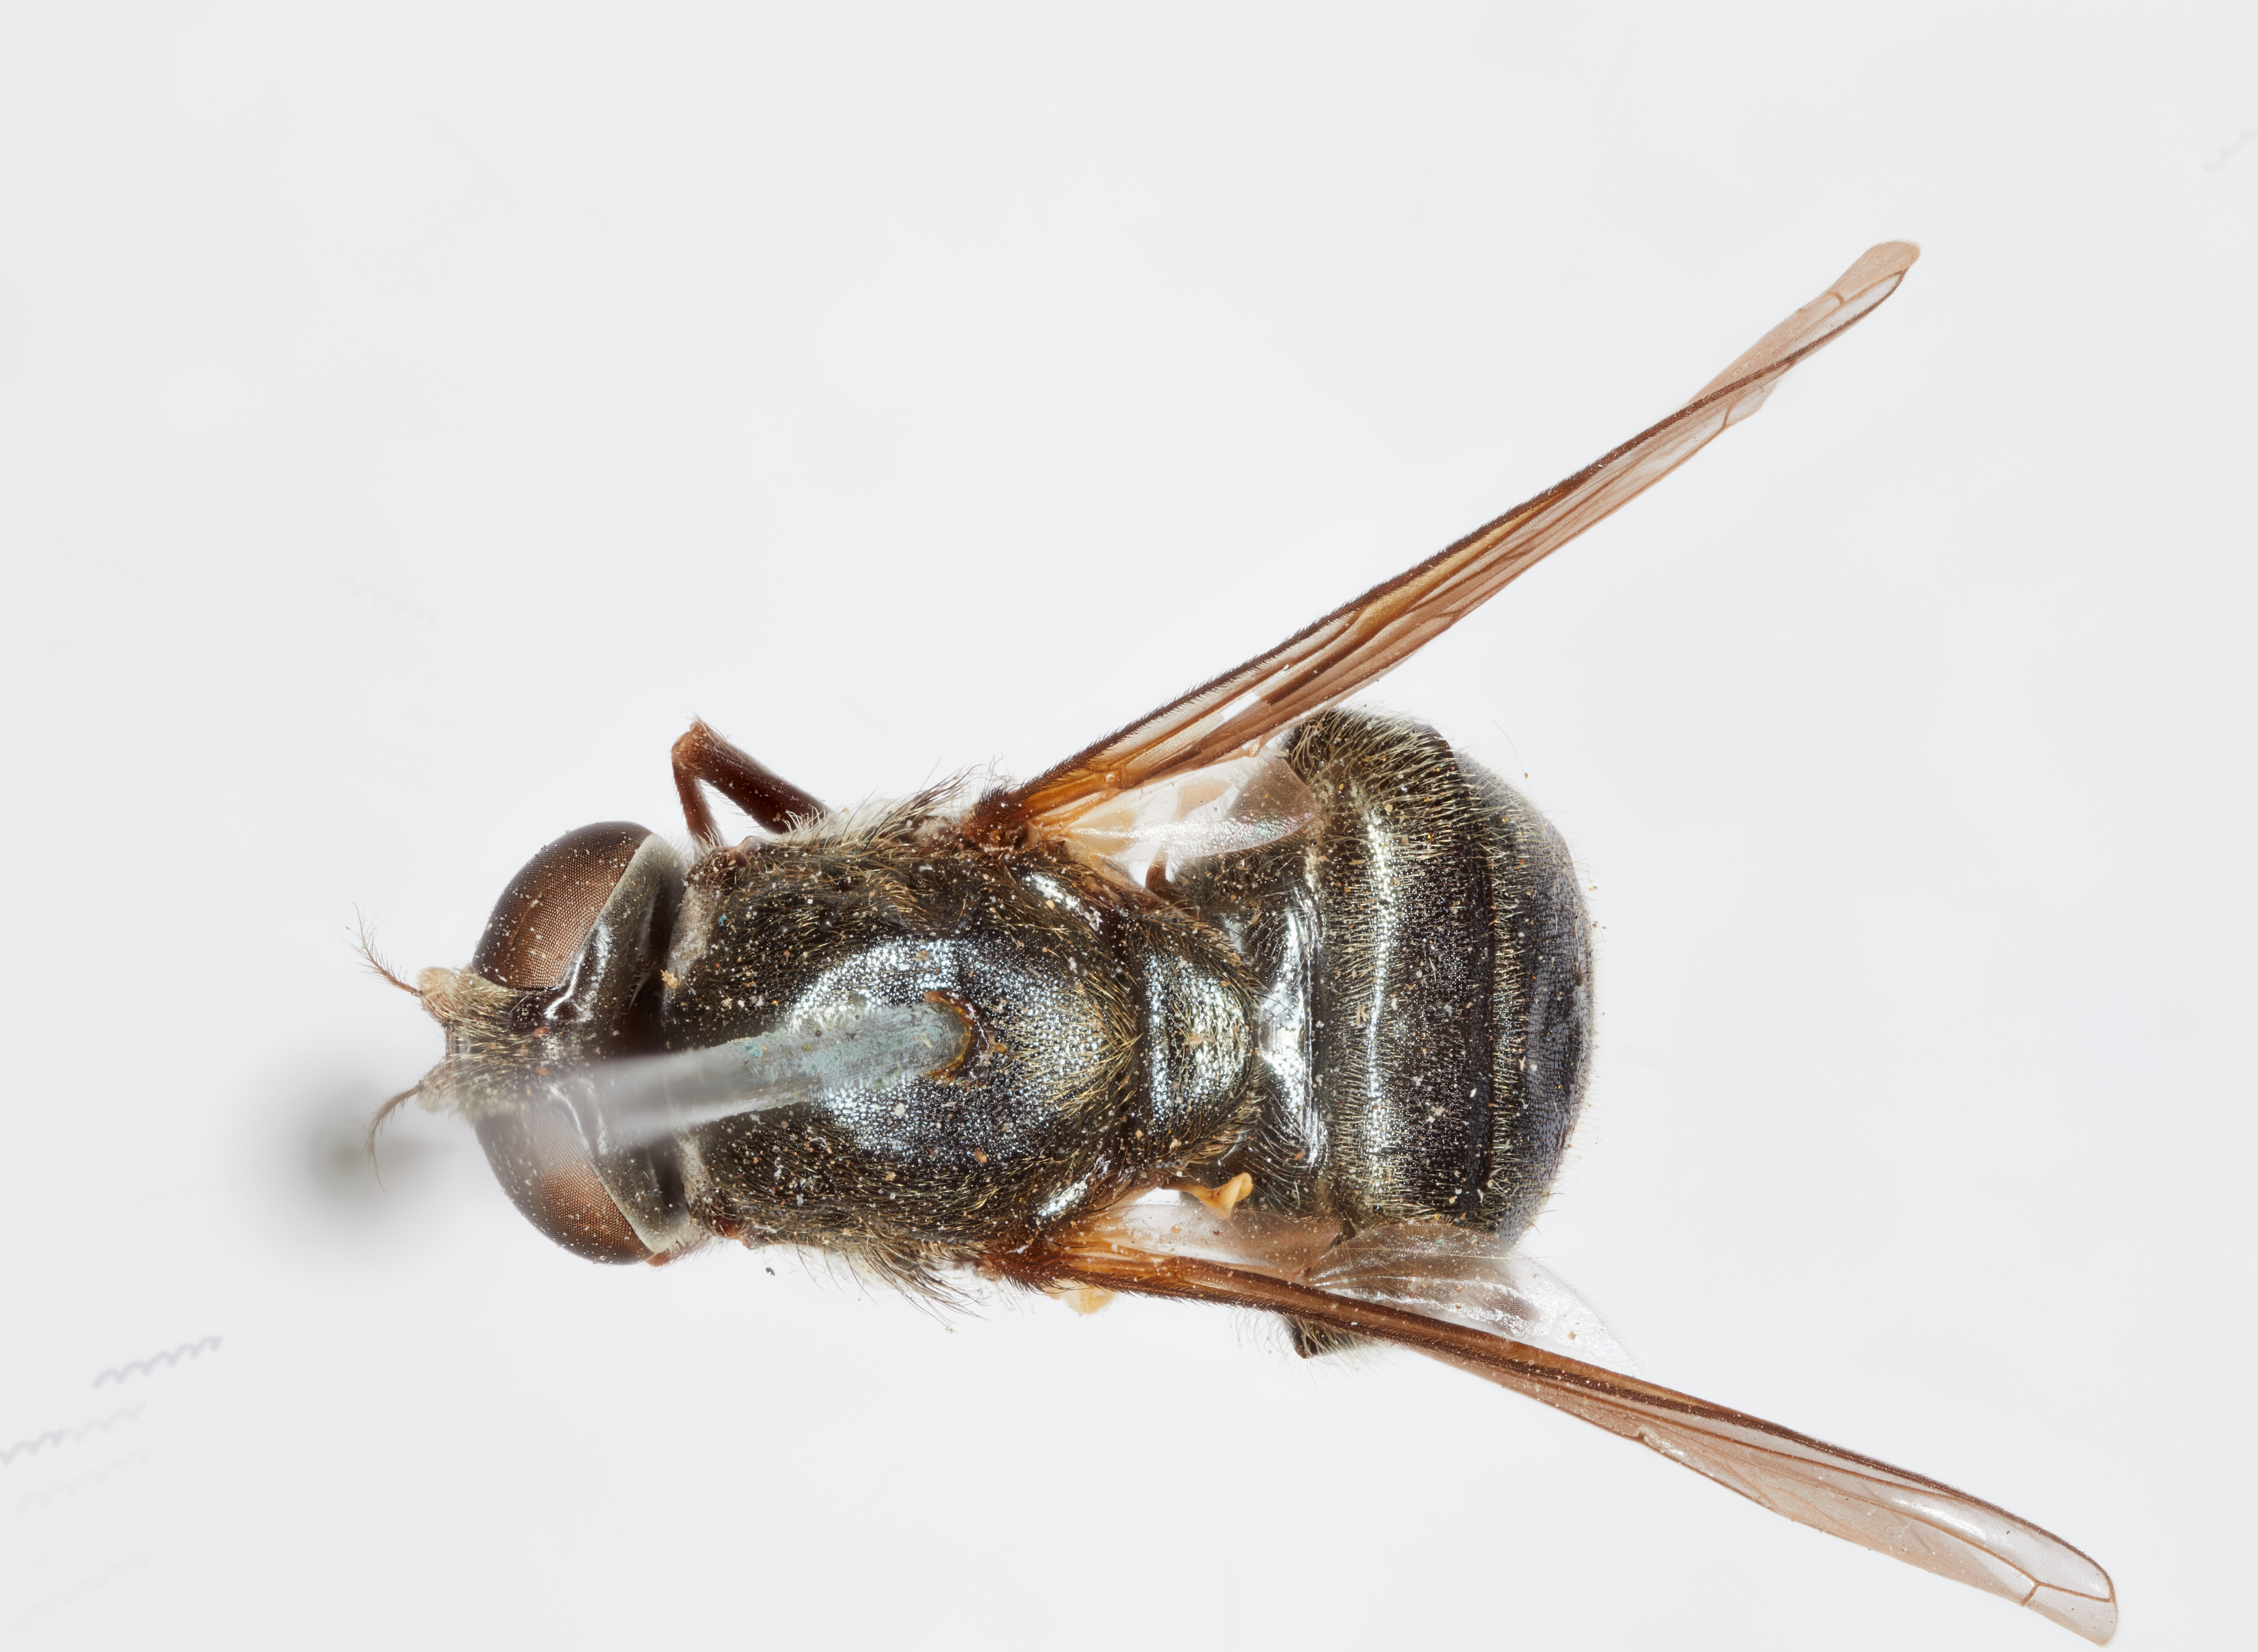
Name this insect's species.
Cartosyrphus gemini
